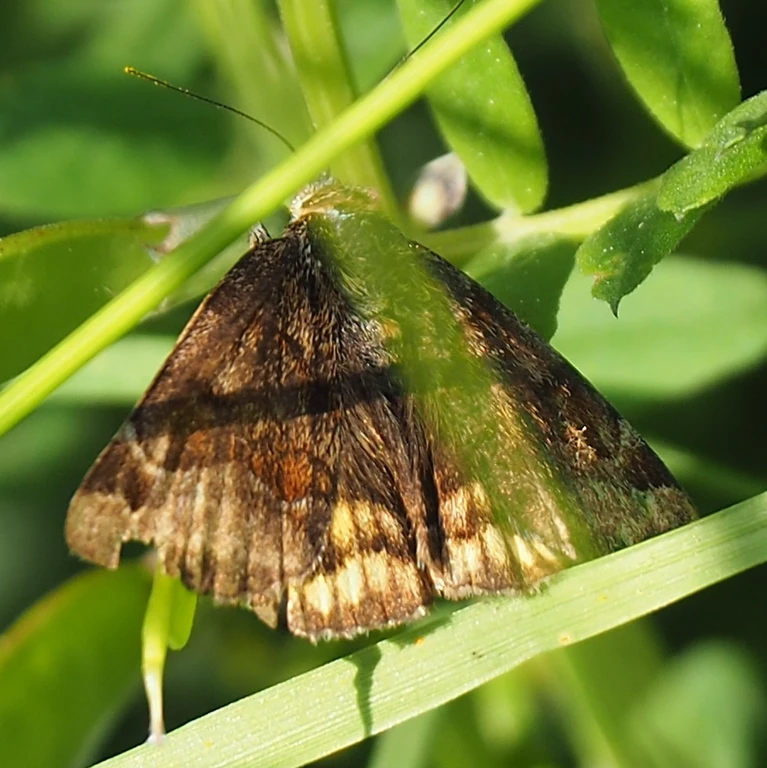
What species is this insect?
Euclidia glyphica
